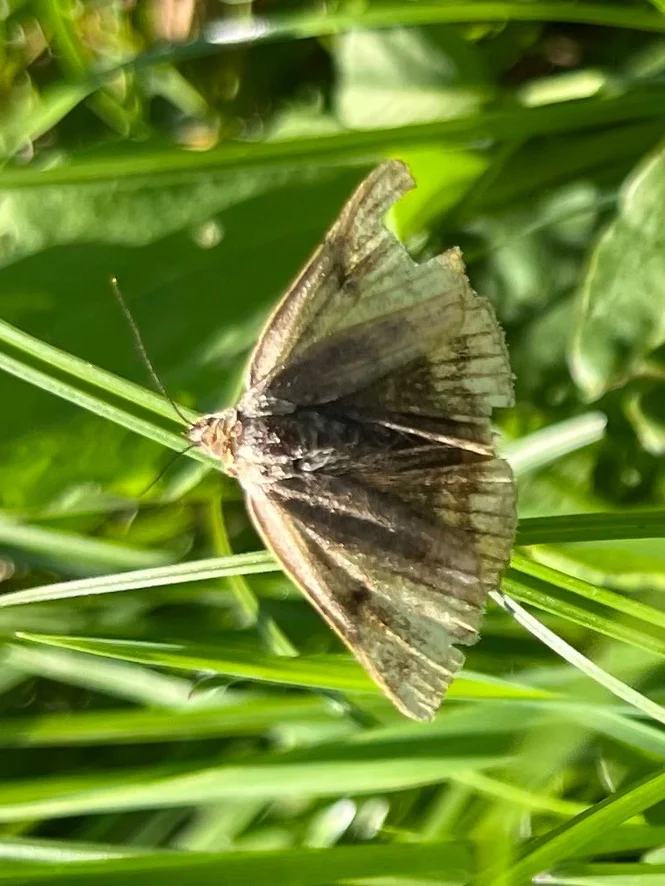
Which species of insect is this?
Euclidia glyphica
